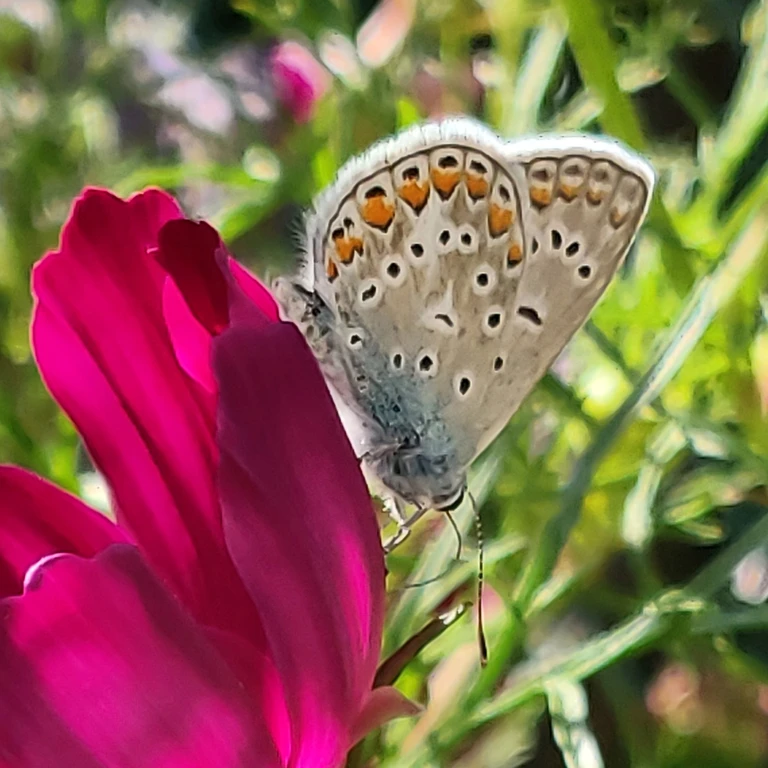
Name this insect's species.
Polyommatus icarus
